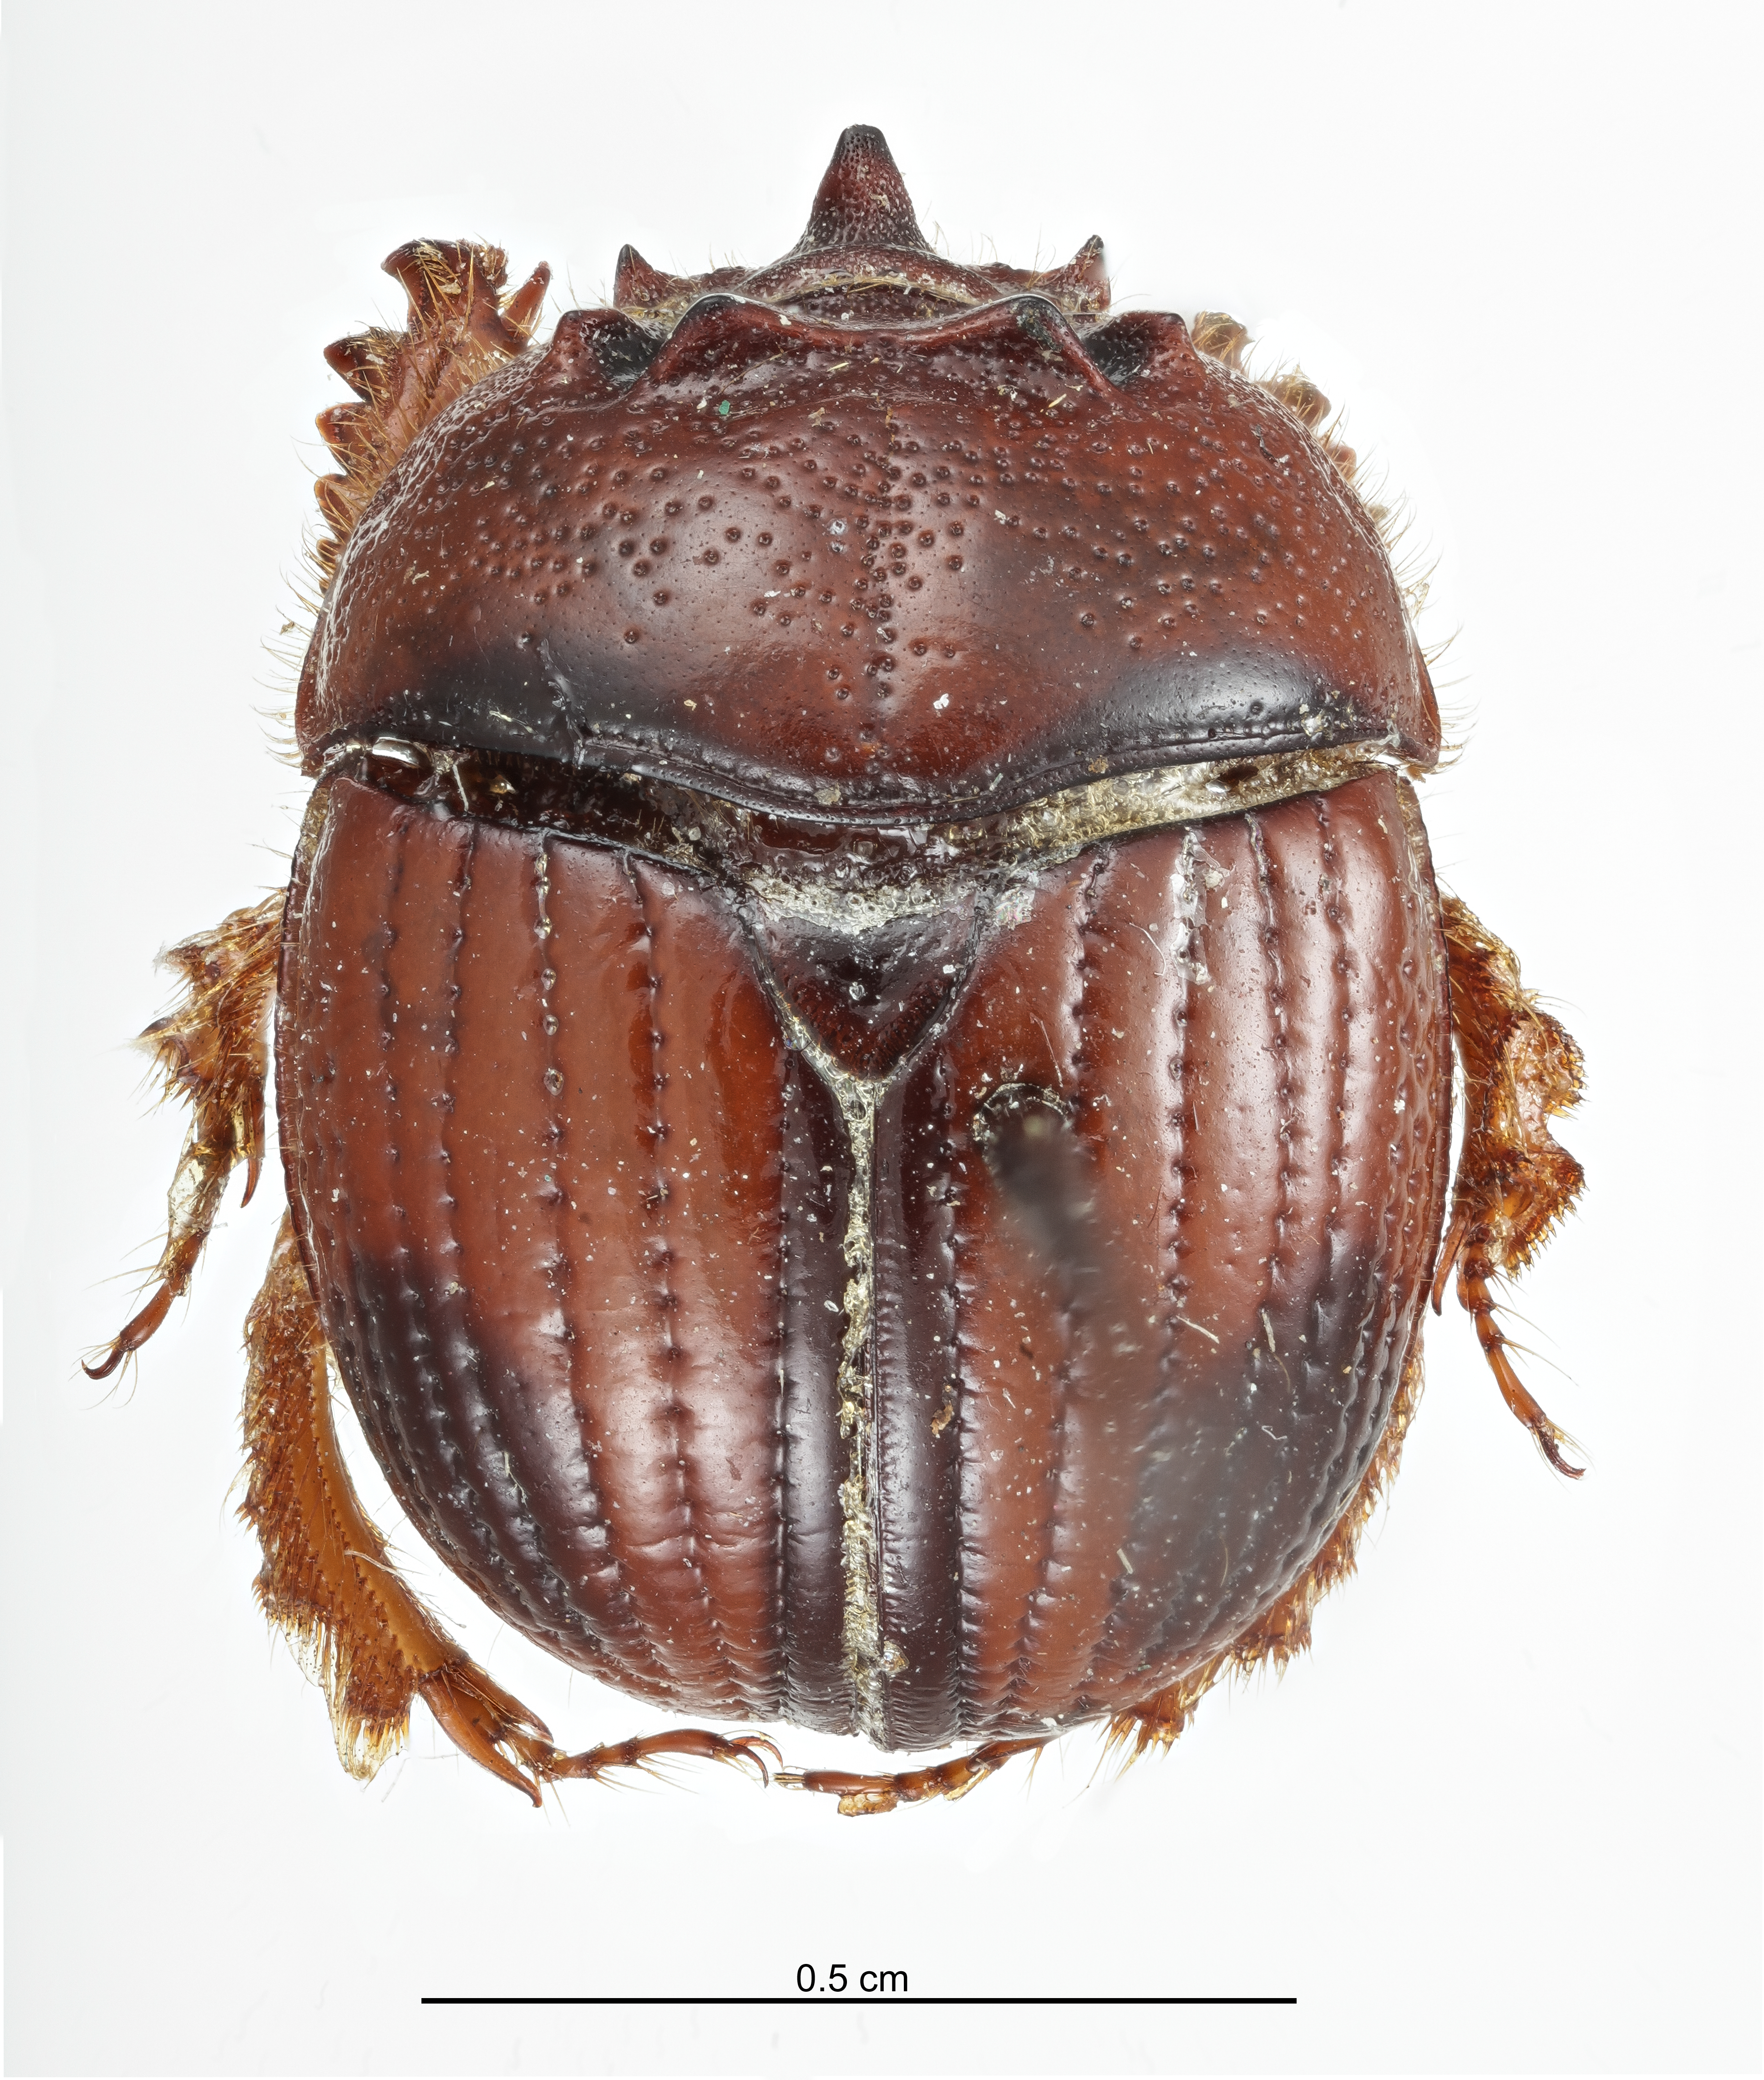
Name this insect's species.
Bolbocerosoma quadricornum
